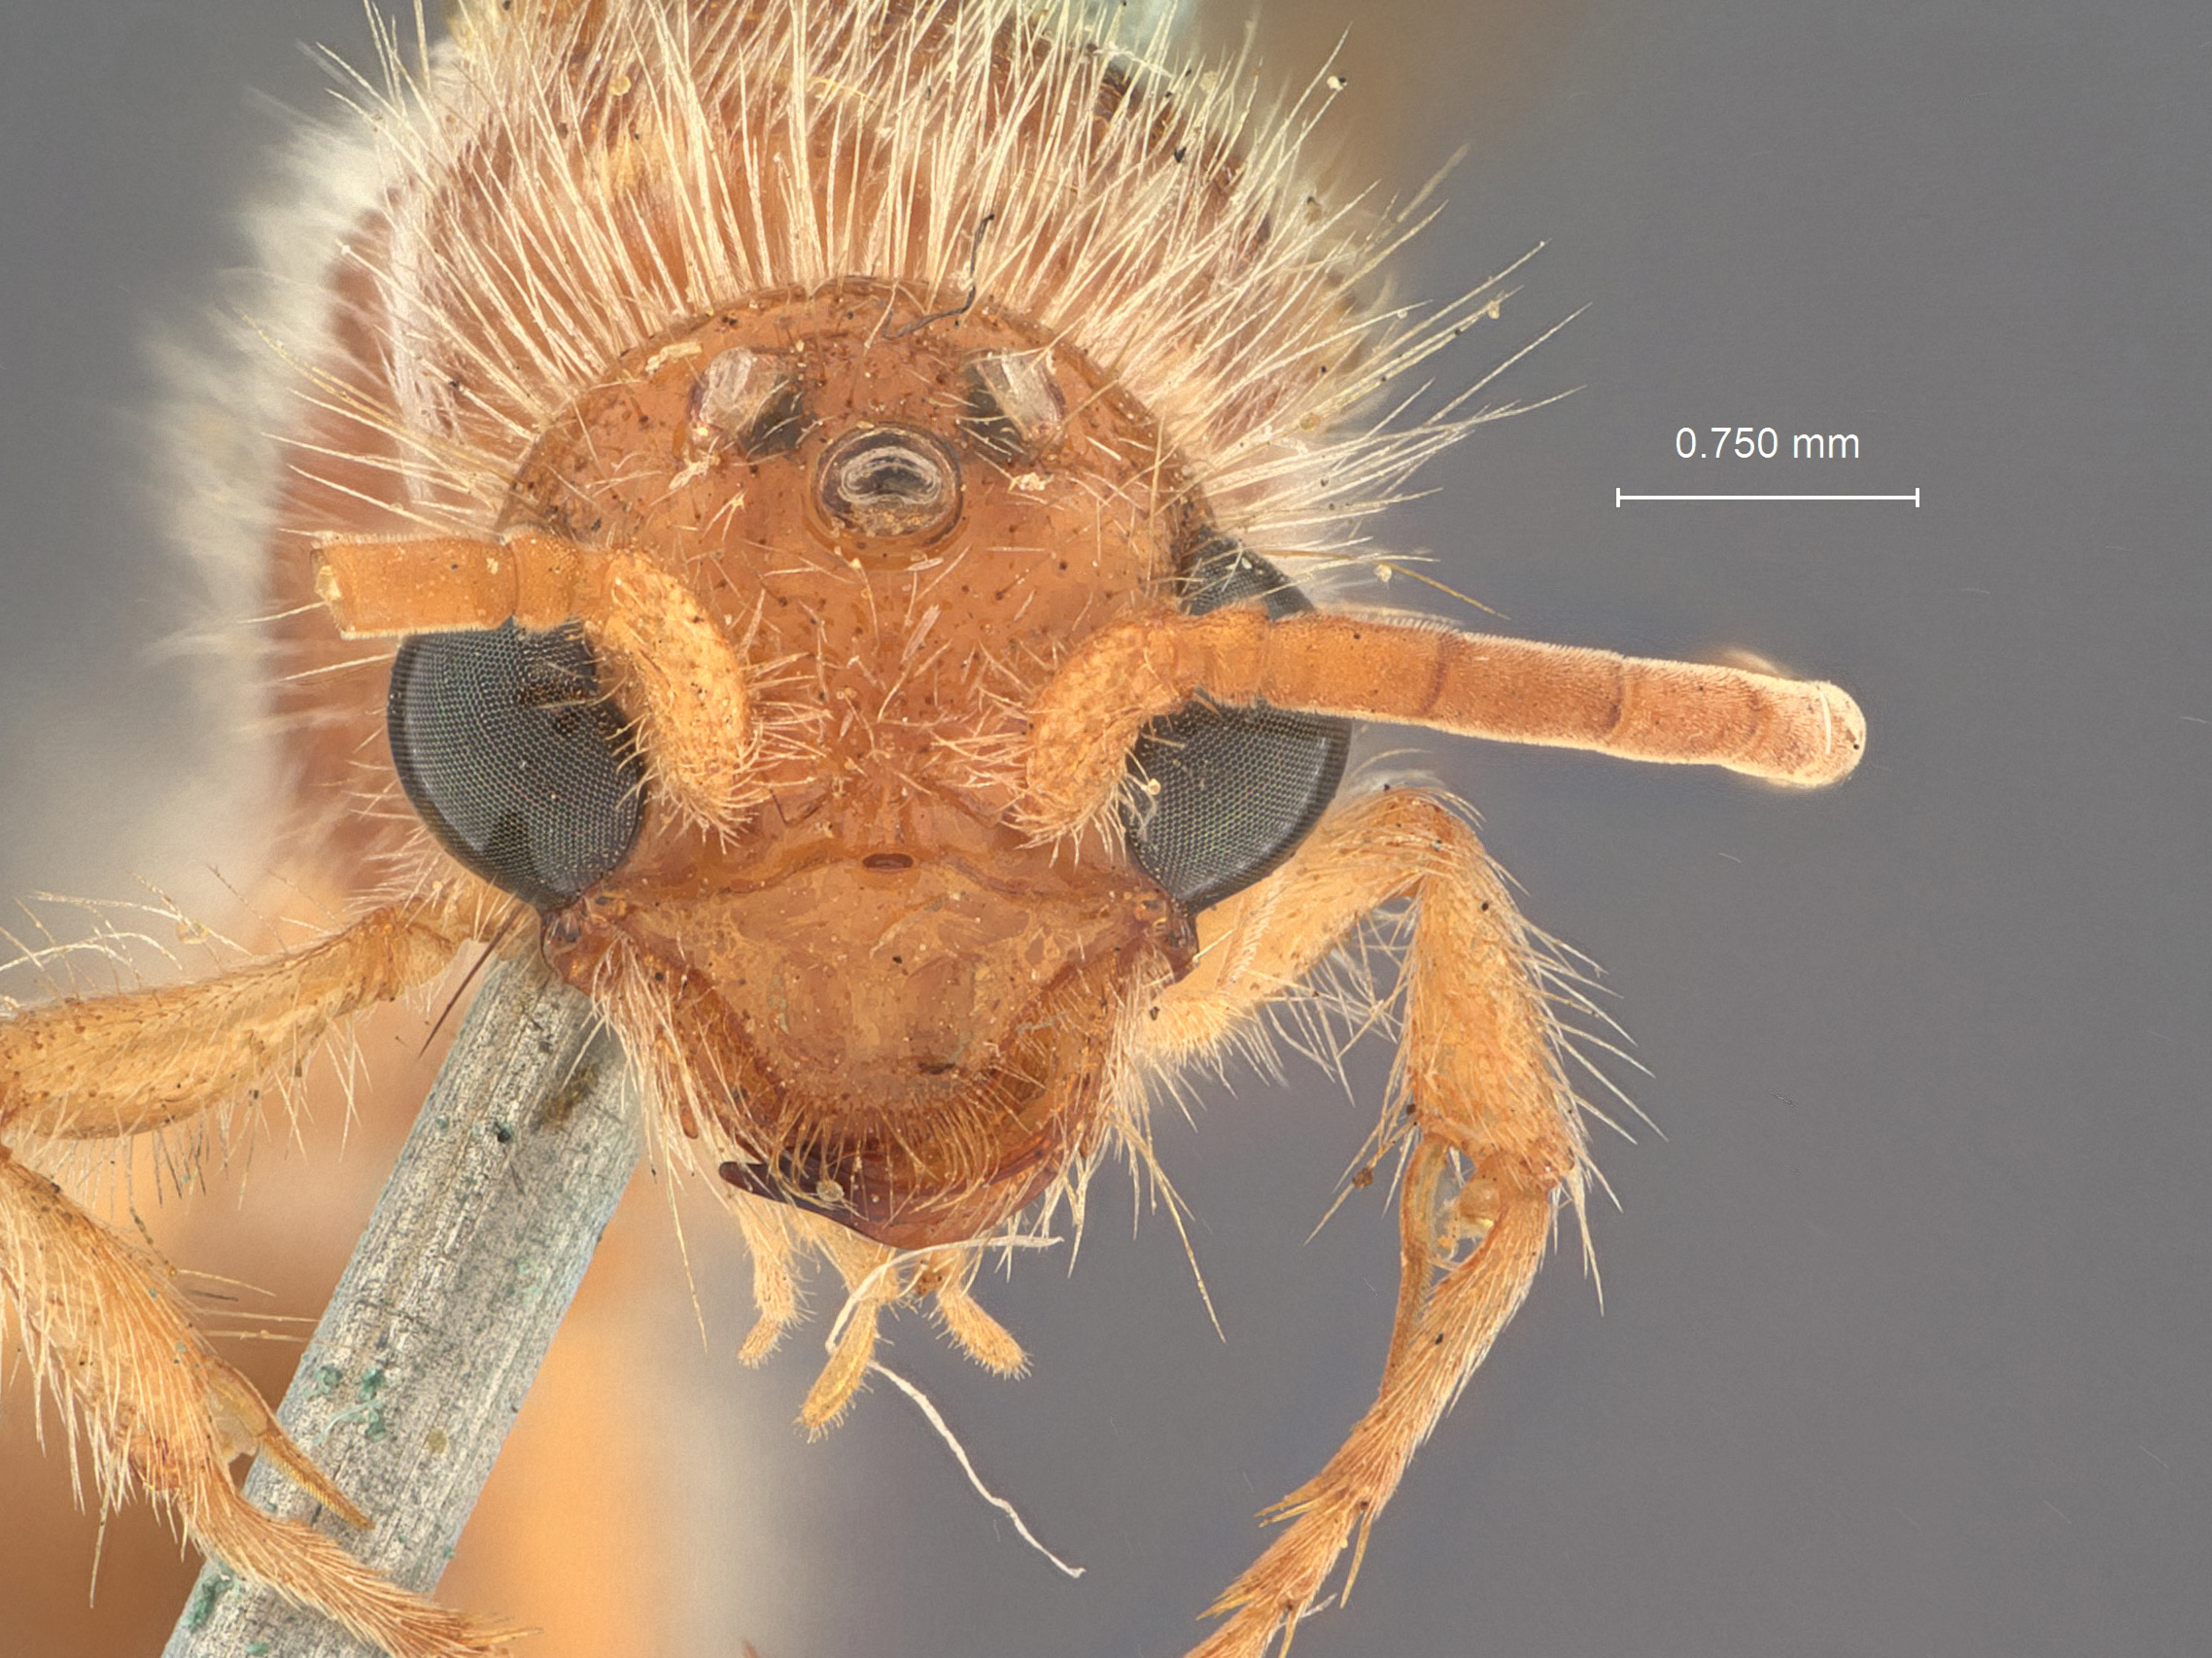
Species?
Mutilla erebus
